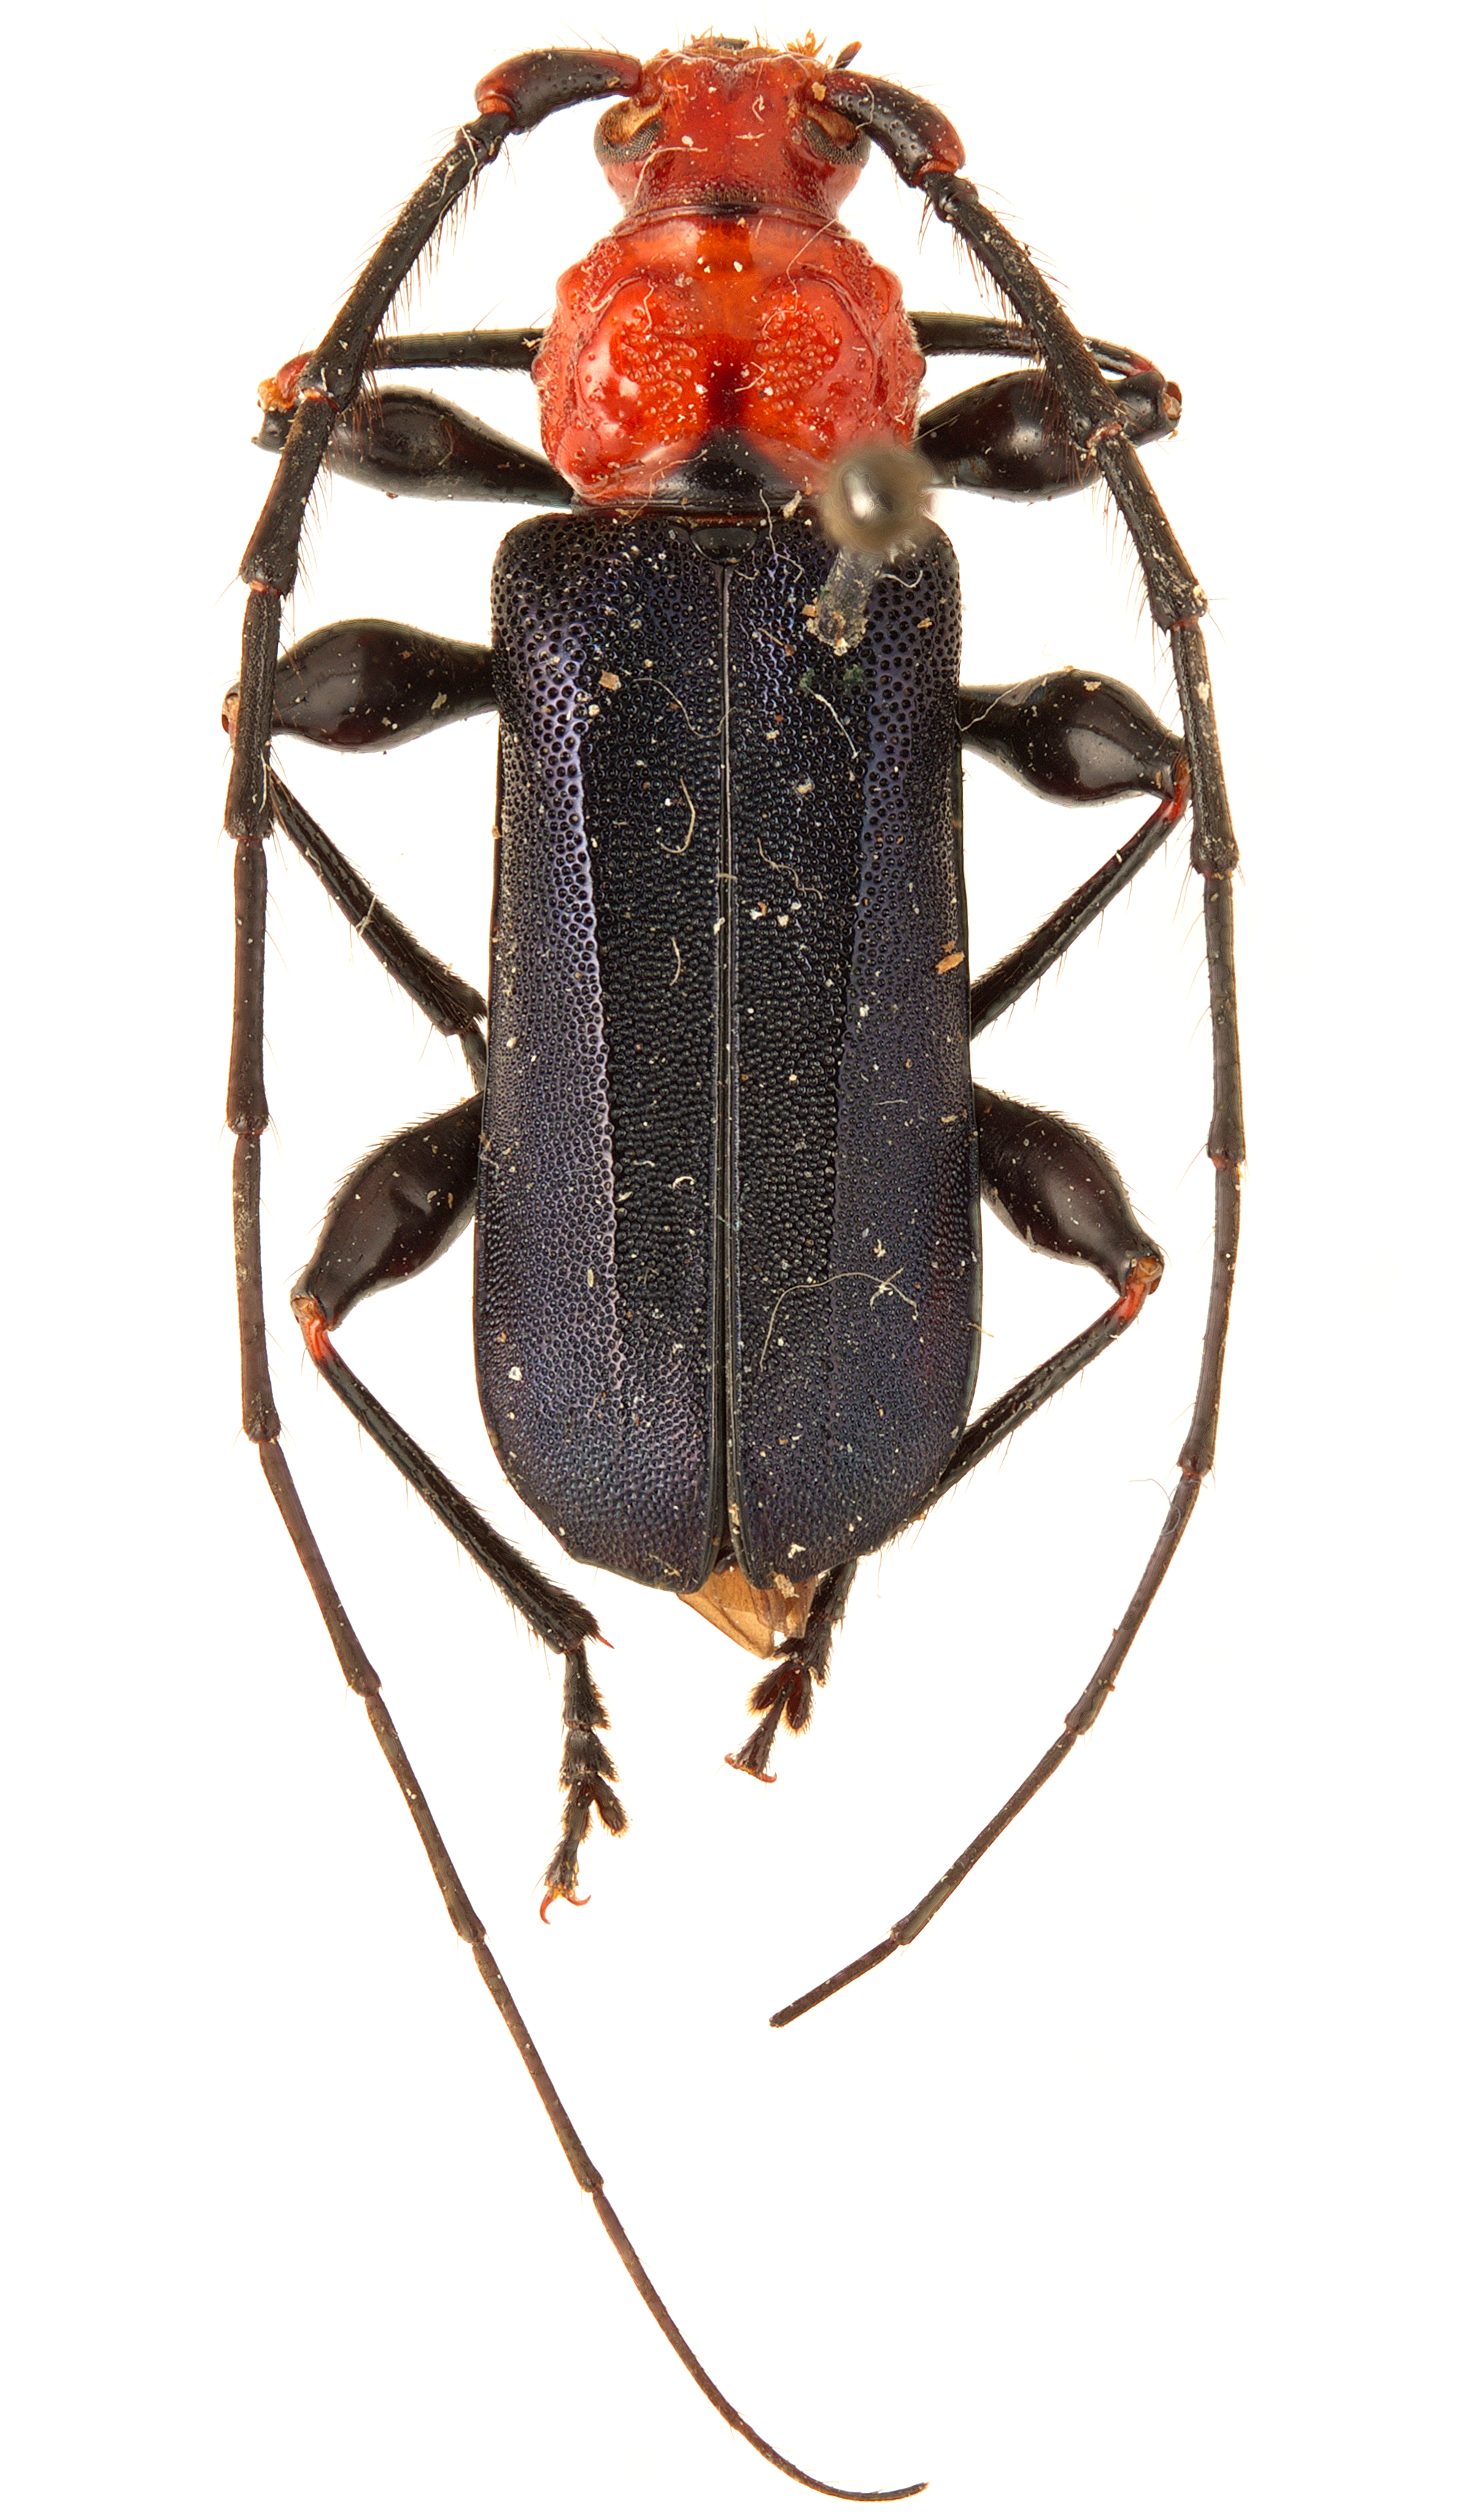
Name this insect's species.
Alloesia bicolor
